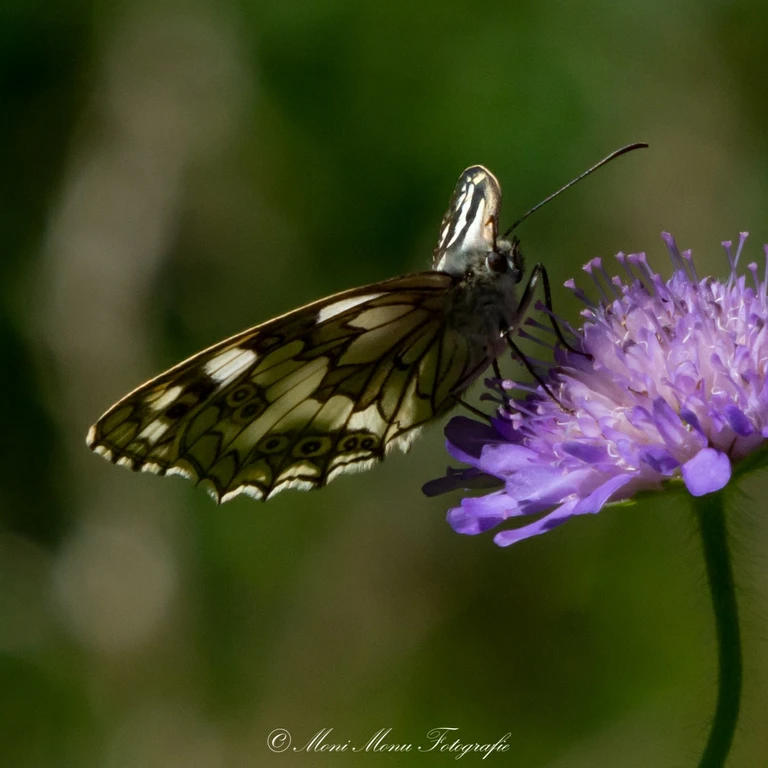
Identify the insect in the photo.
Melanargia galathea
